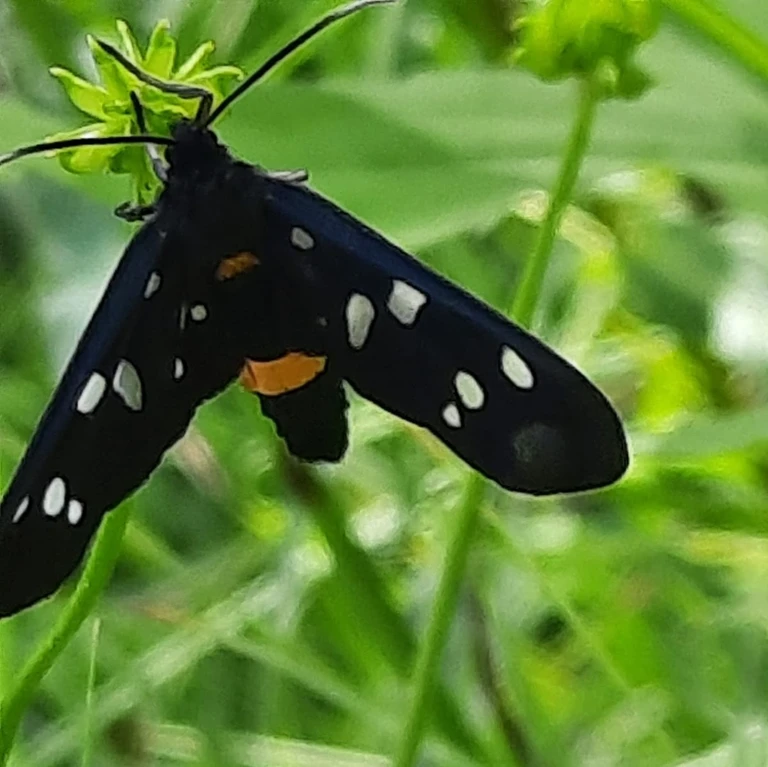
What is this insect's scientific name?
Amata phegea
